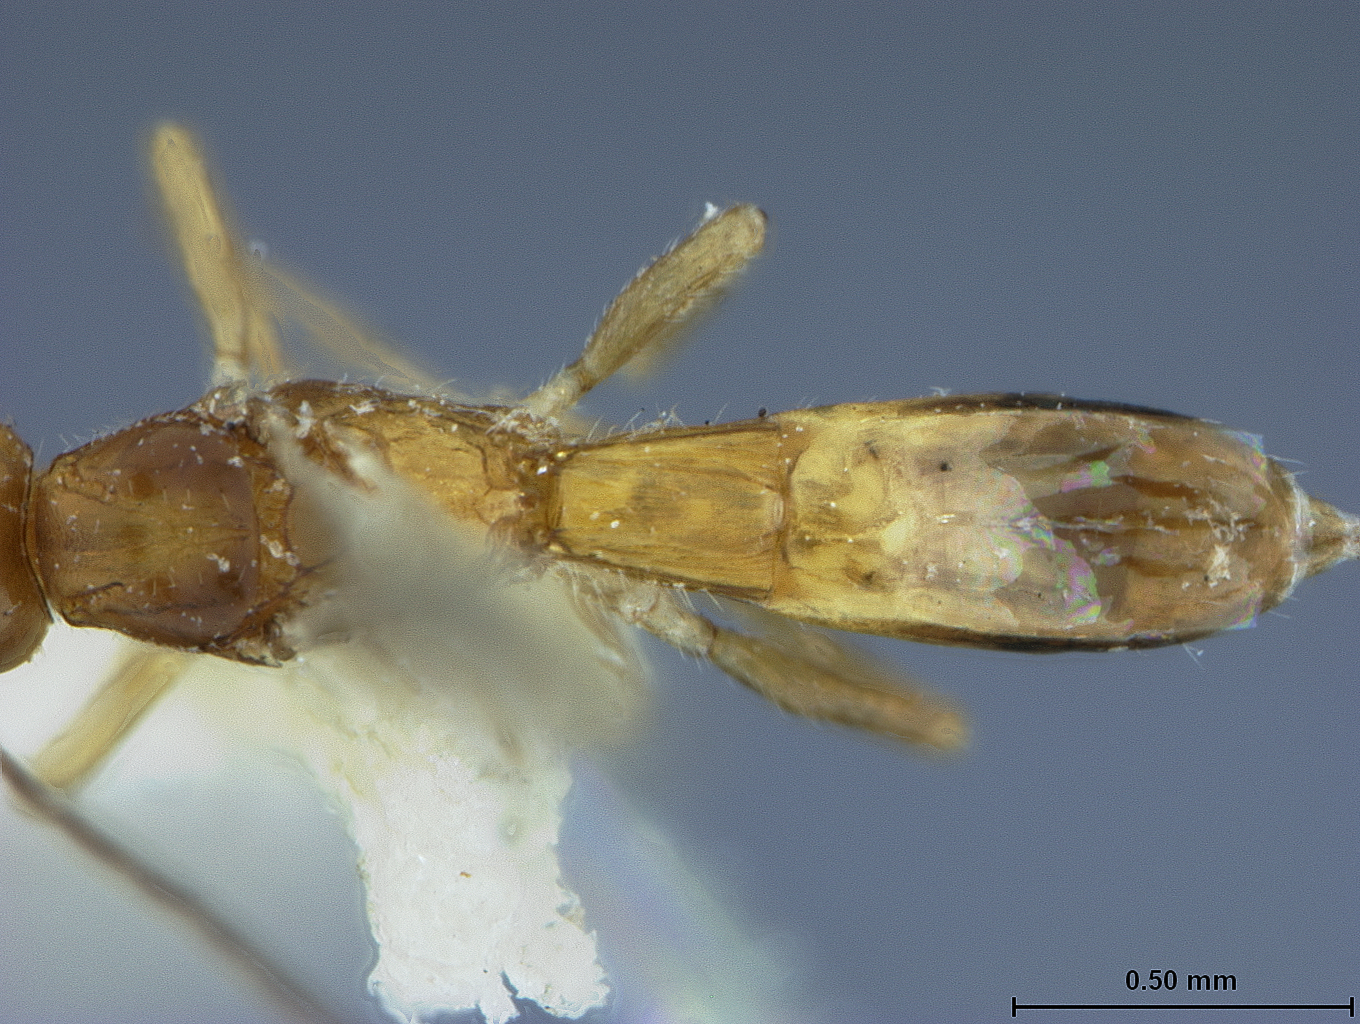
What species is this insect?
Ecphylus pallidus
